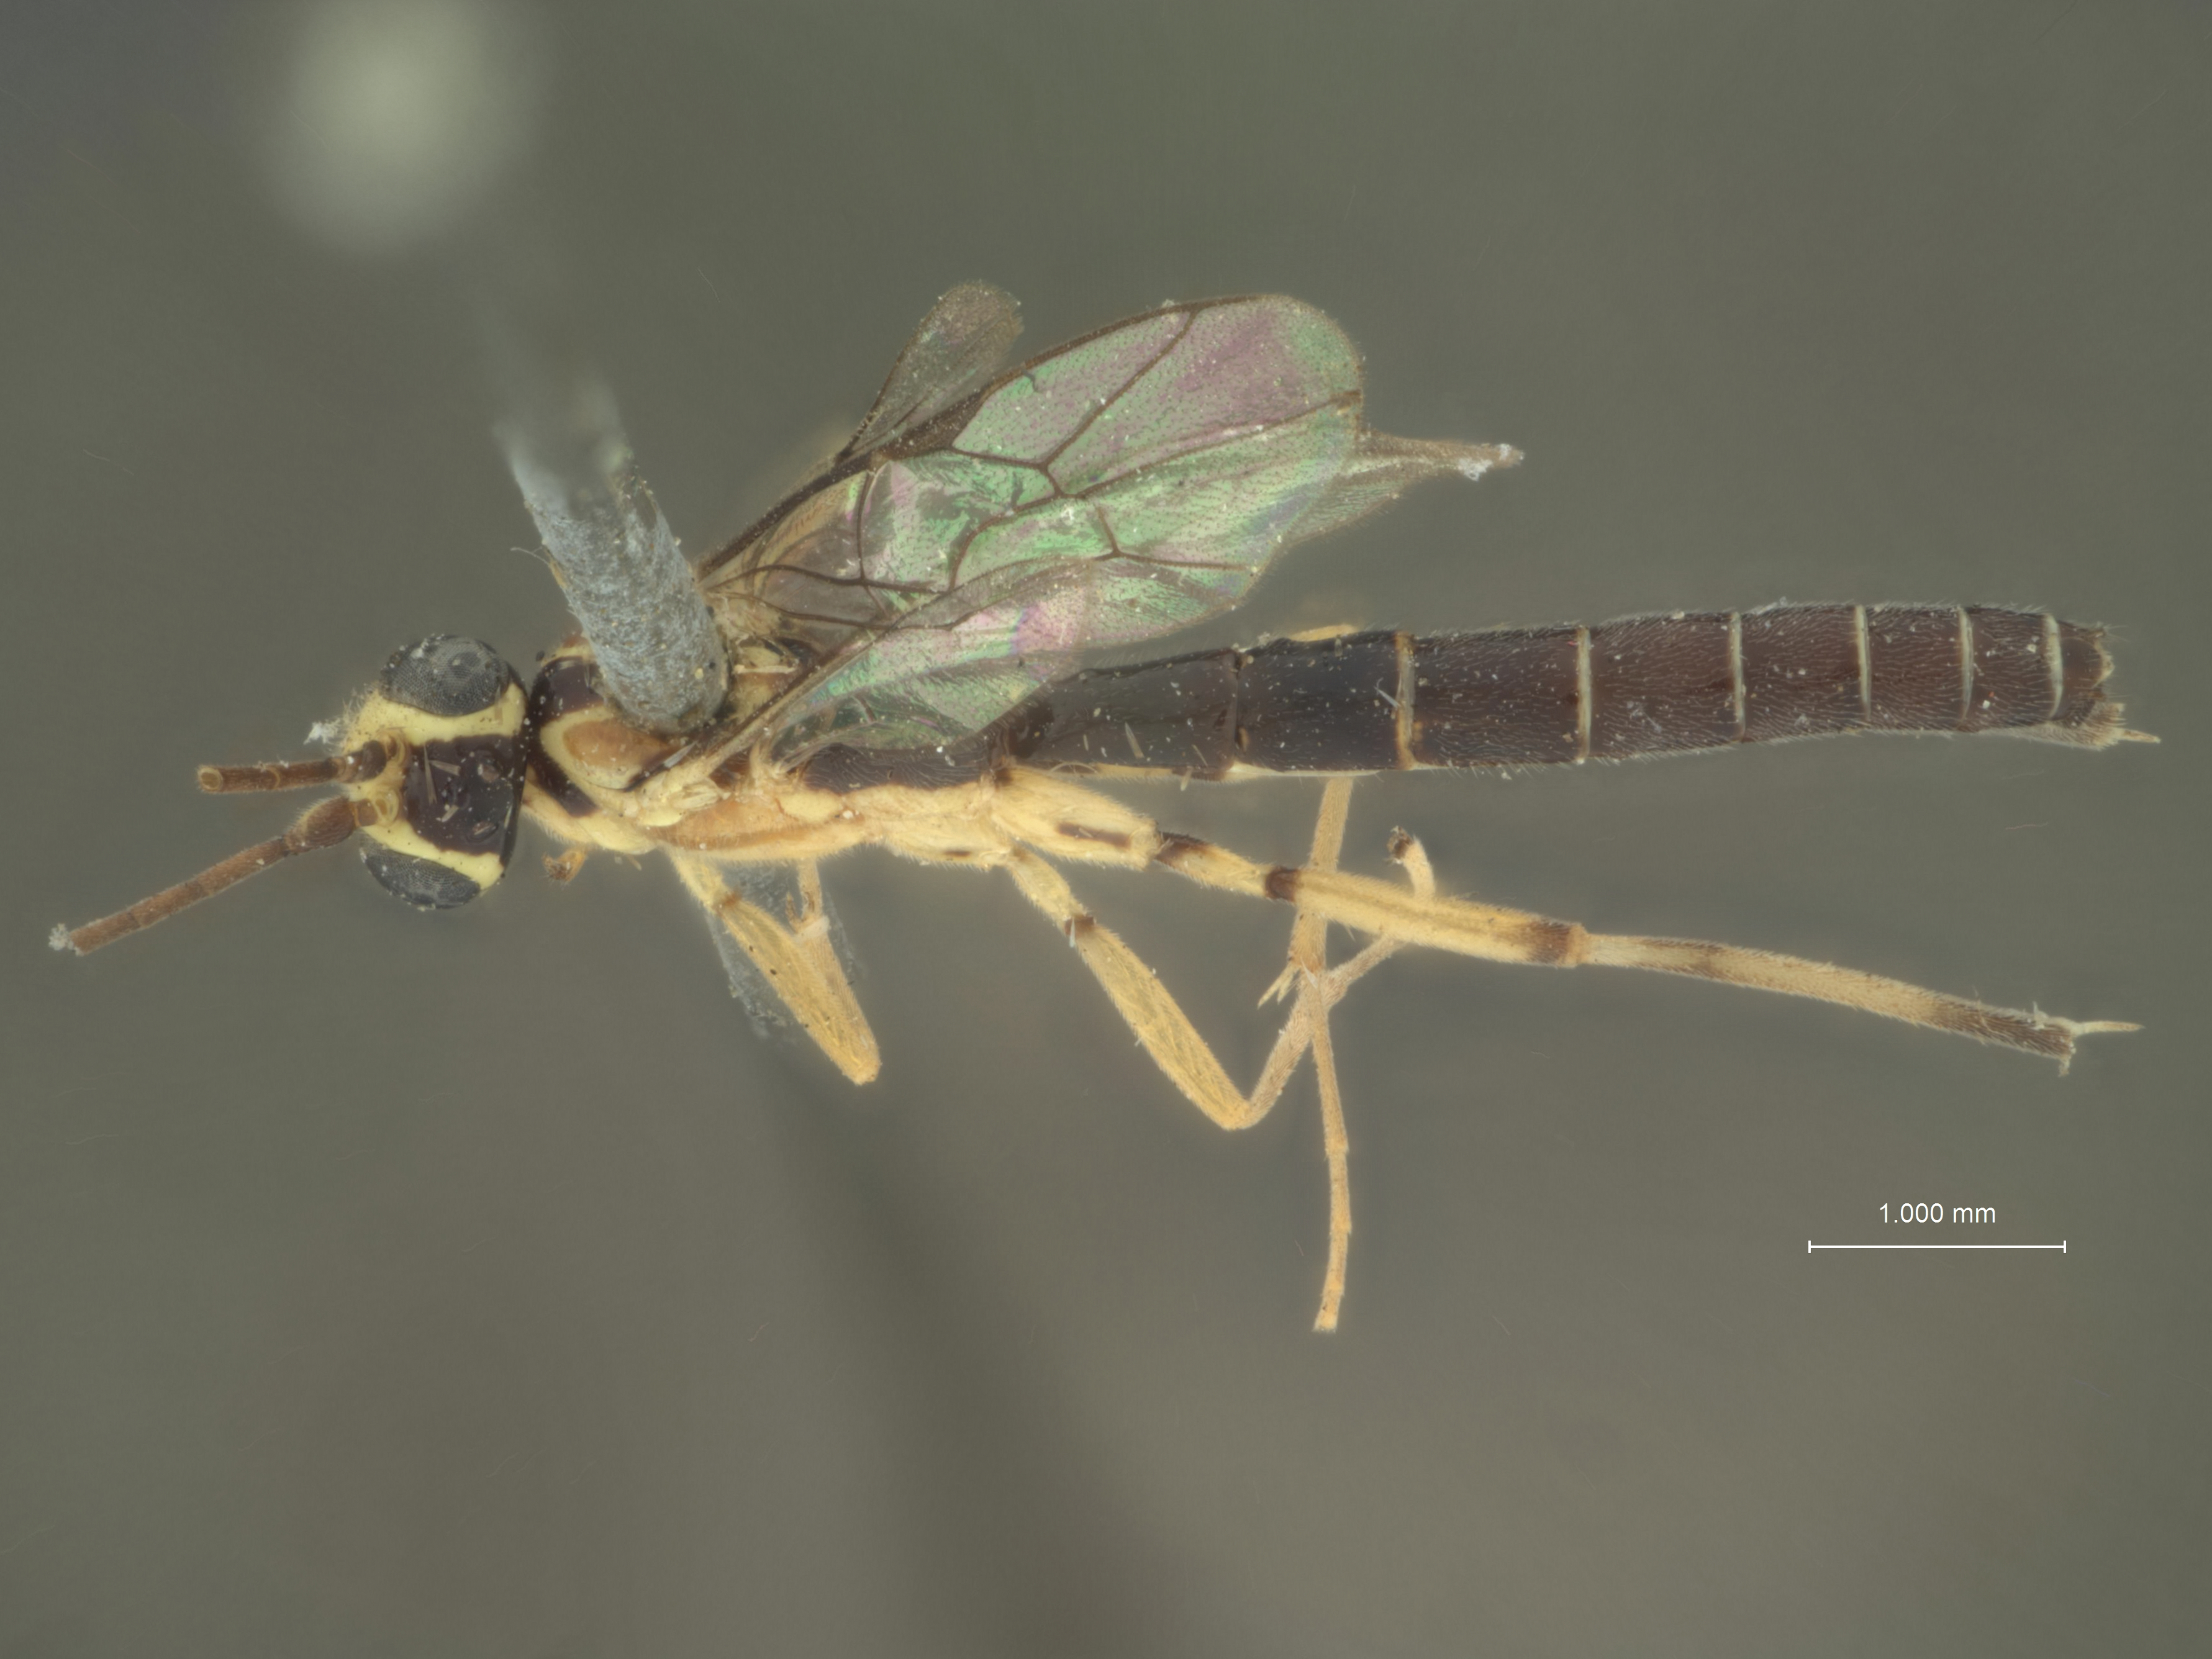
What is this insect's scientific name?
Clistopyga pleuralis
